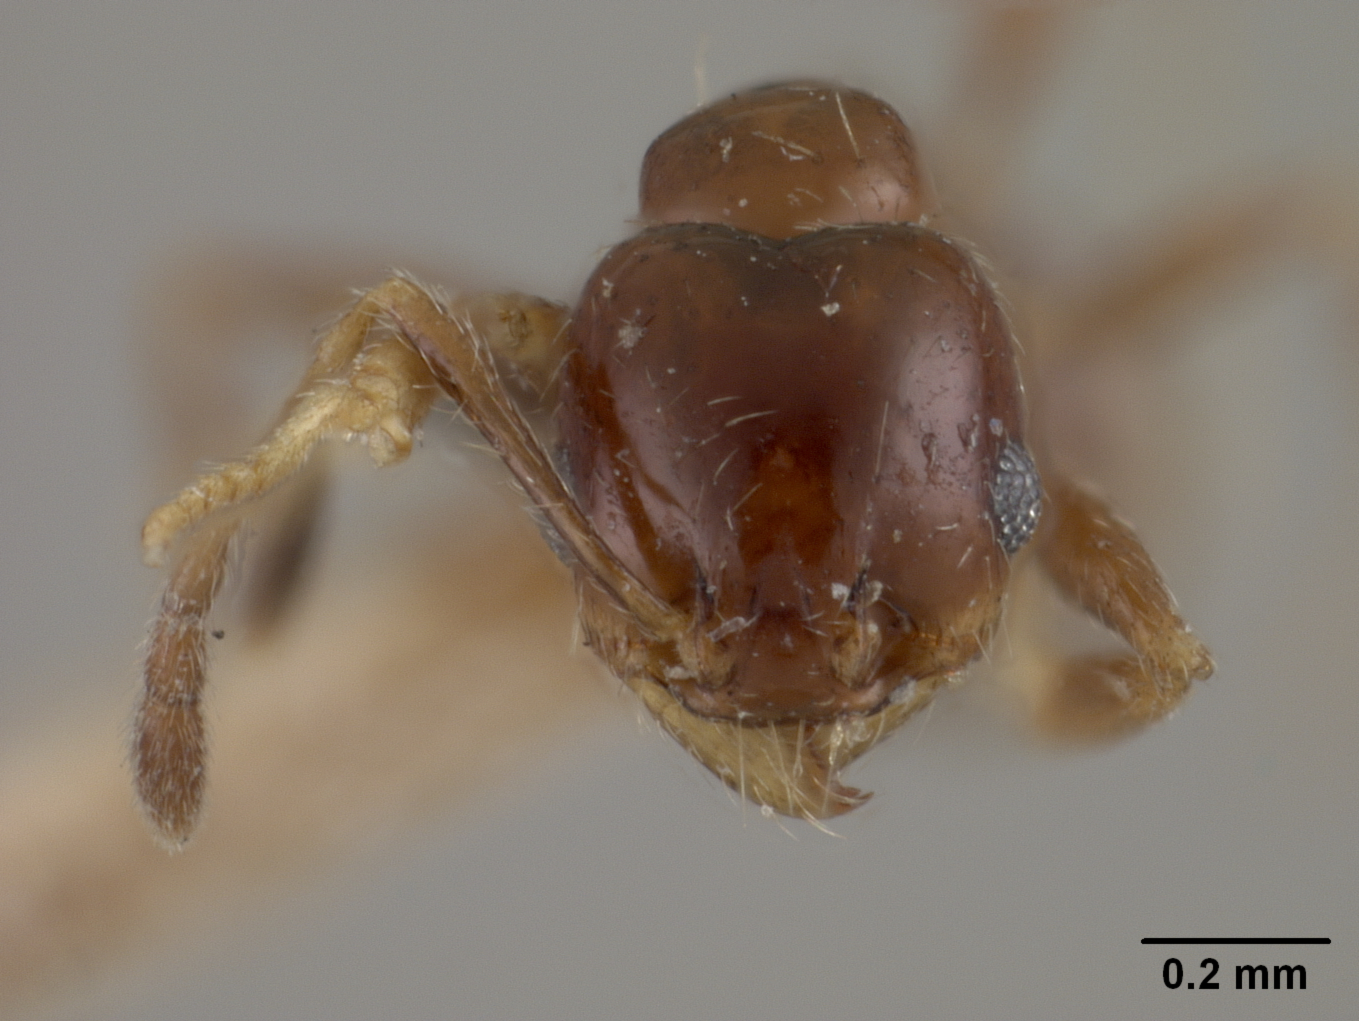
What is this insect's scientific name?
Pheidole carbonaria
